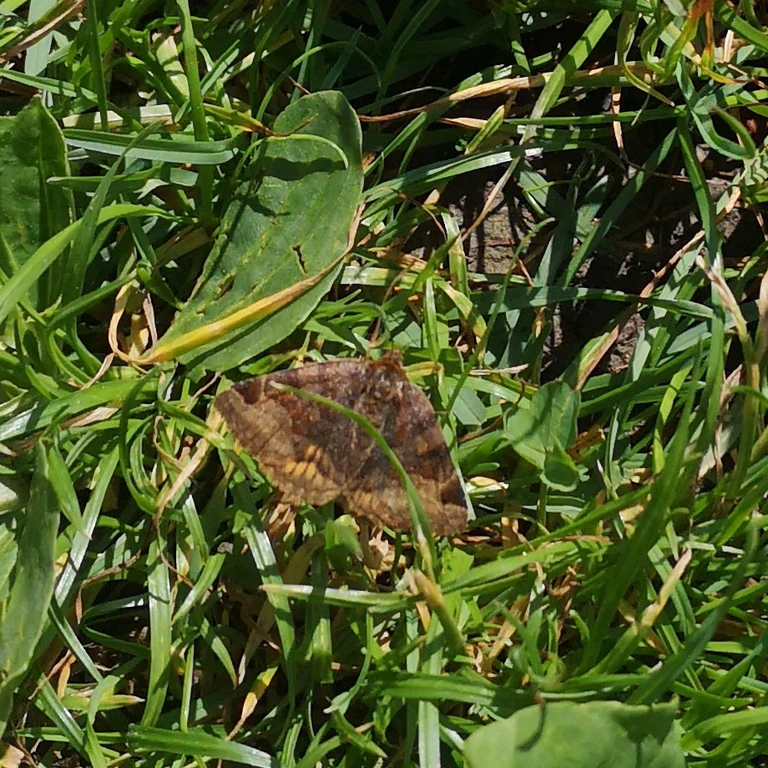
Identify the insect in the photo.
Euclidia glyphica
